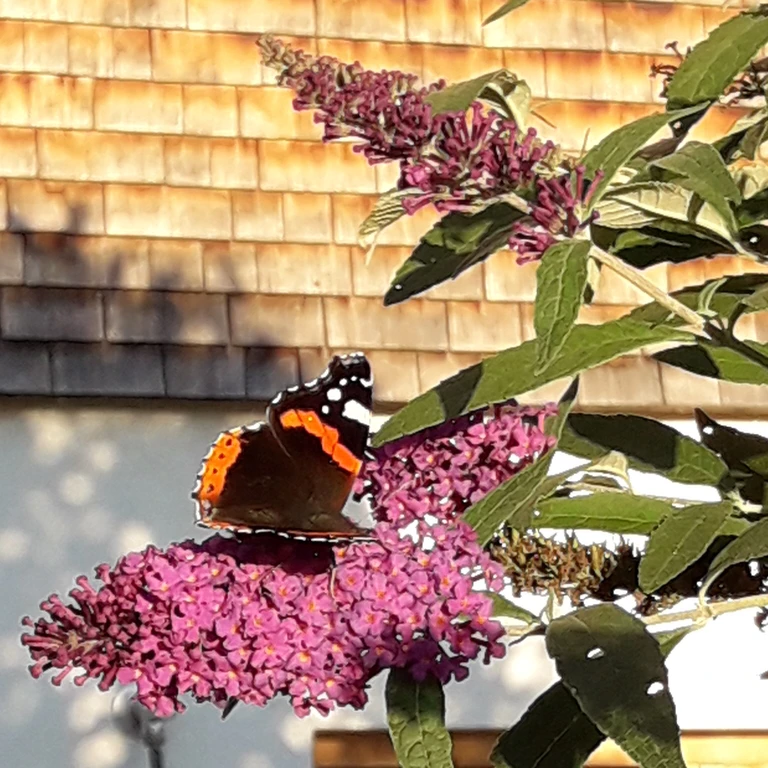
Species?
Vanessa atalanta
